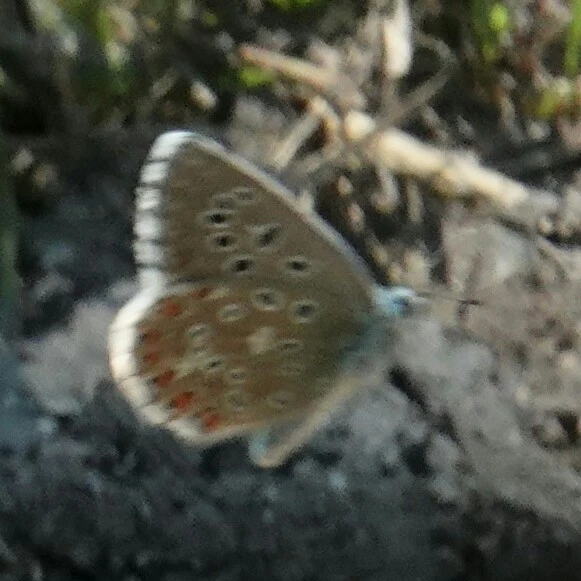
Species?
Lysandra bellargus
